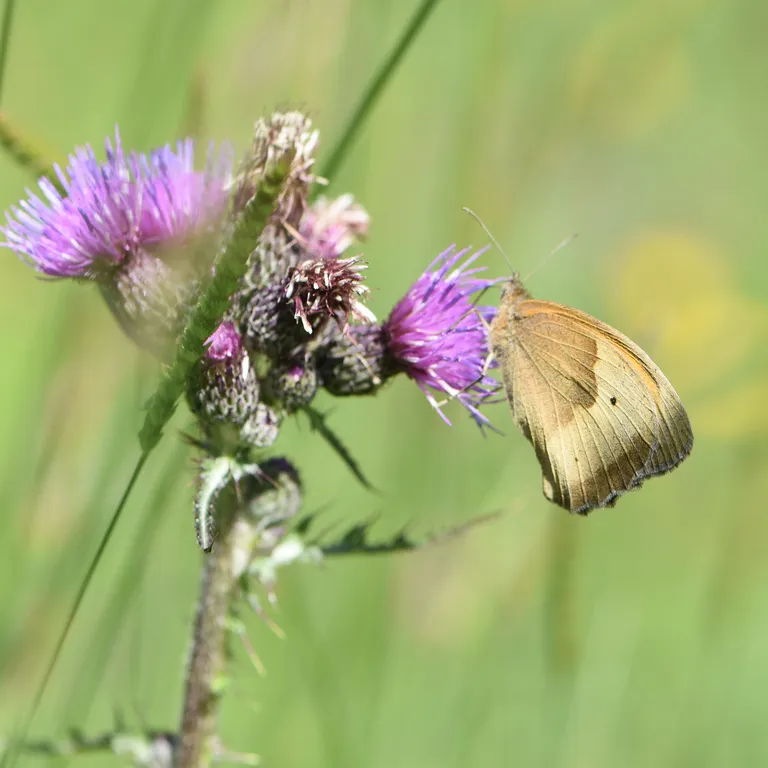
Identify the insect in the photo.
Maniola jurtina
